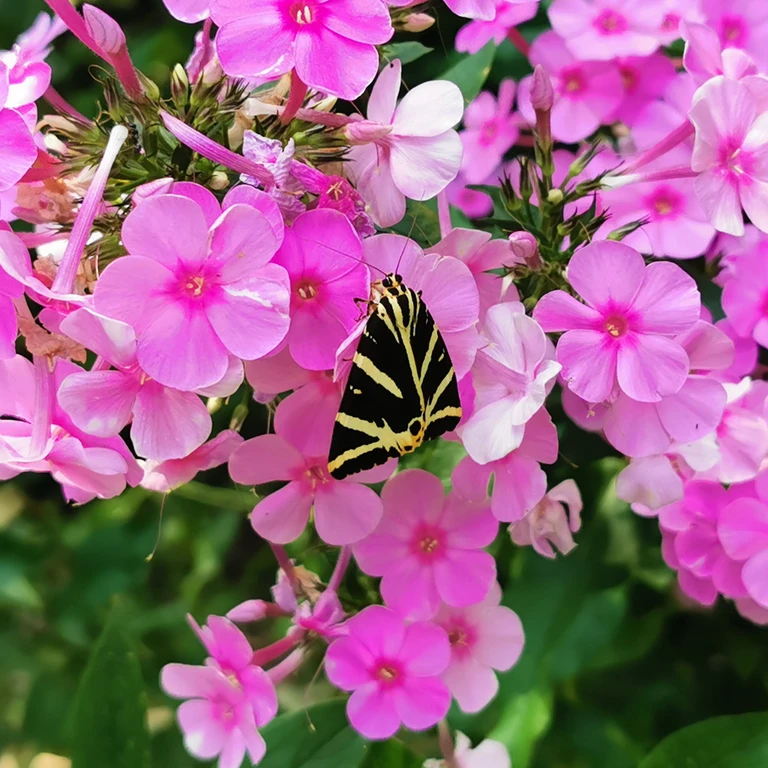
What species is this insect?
Euplagia quadripunctaria
